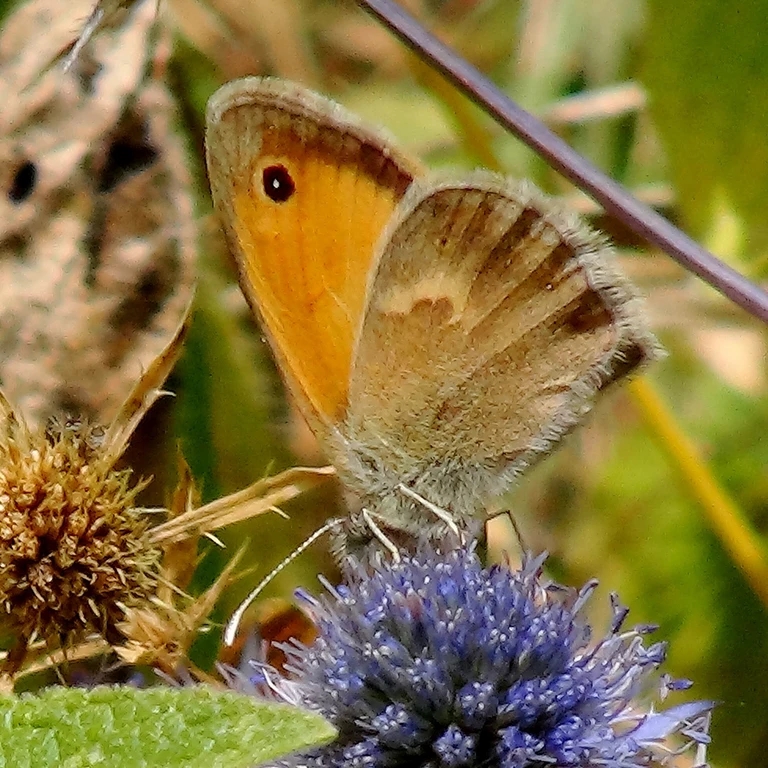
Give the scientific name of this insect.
Coenonympha pamphilus
